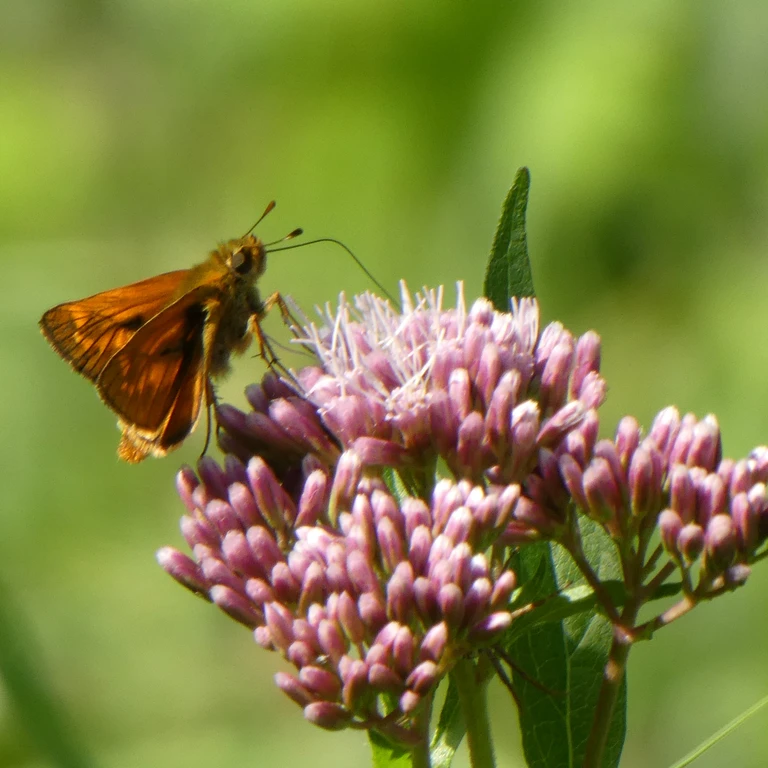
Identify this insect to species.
Ochlodes sylvanus (also Ochlodes venata)
